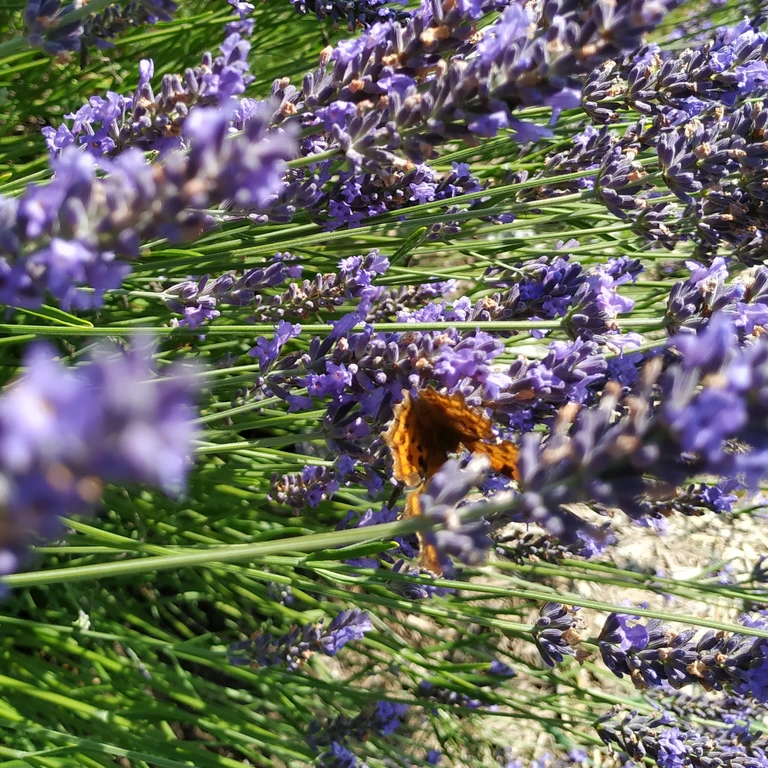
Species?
Polygonia c-album
